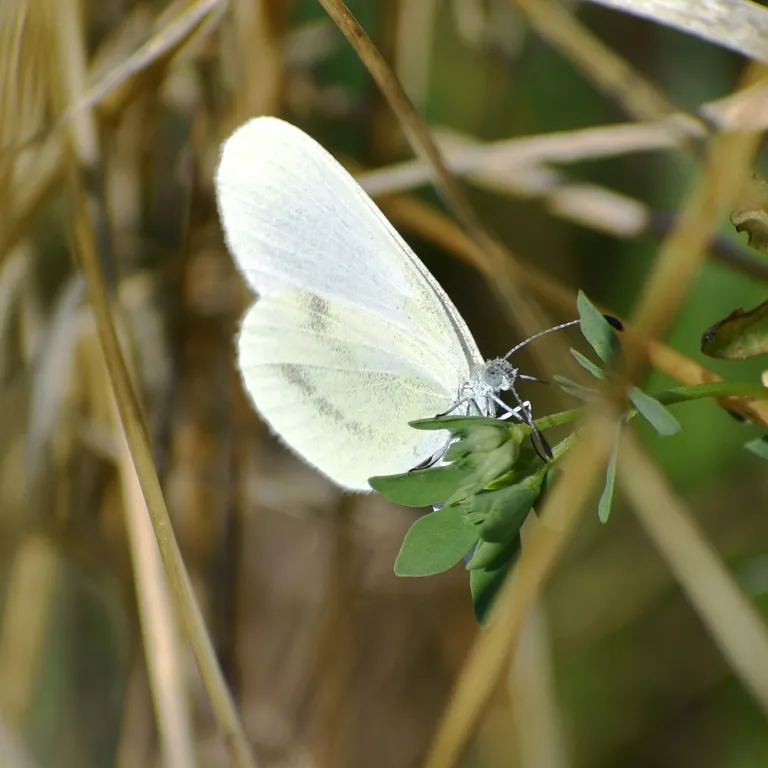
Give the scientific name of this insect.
Leptidea sinapis/juvernica
